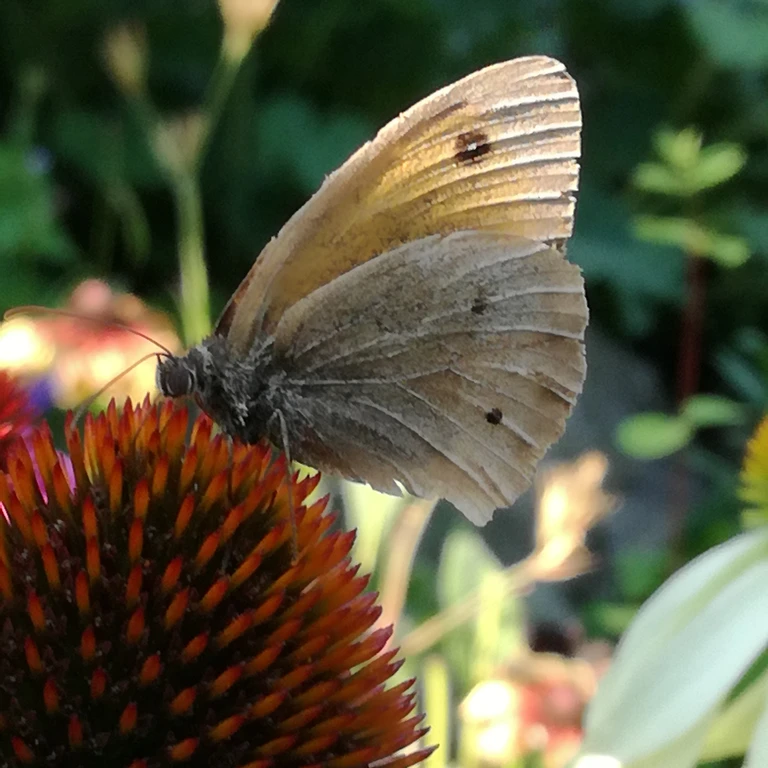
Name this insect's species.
Maniola jurtina
